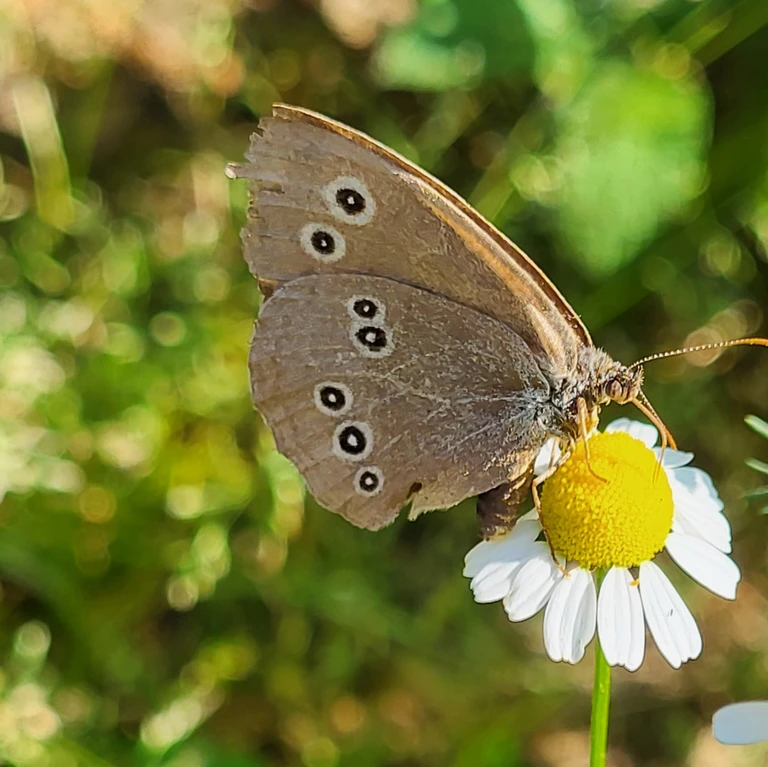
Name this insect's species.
Aphantopus hyperantus
